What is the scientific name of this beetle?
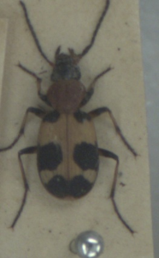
Callistus lunatus
